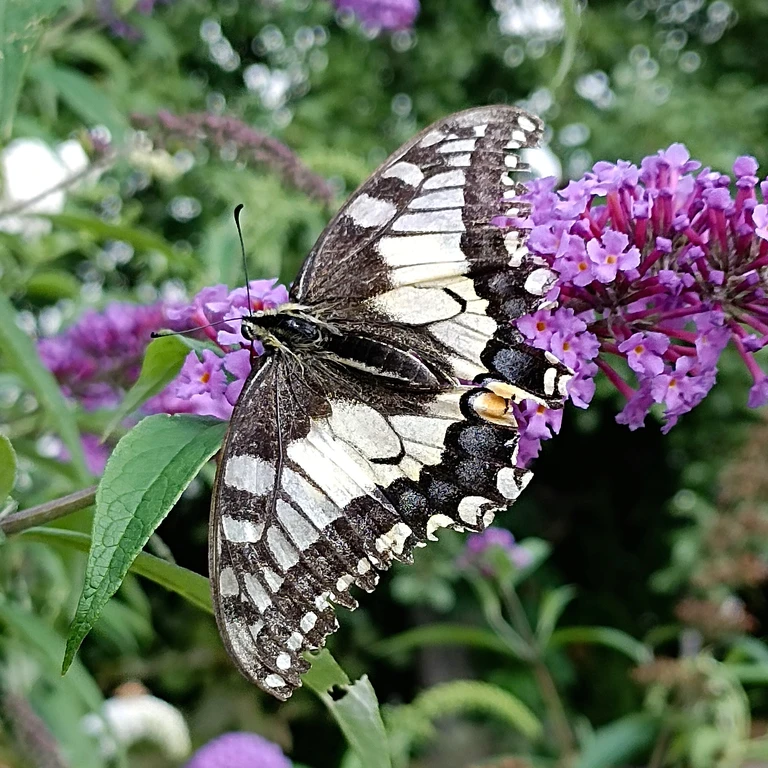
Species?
Papilio machaon
